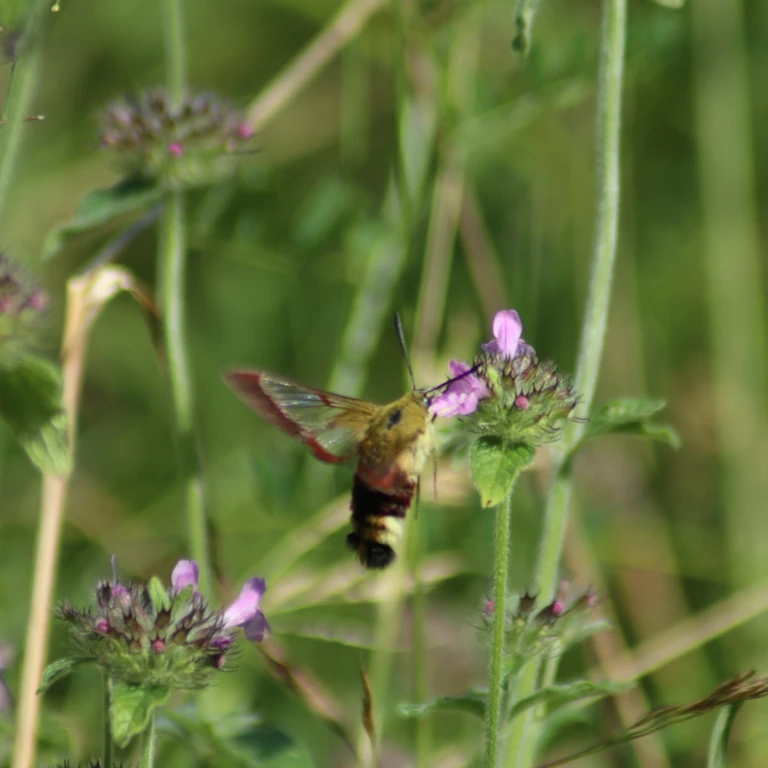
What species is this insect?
Hemaris fuciformis
